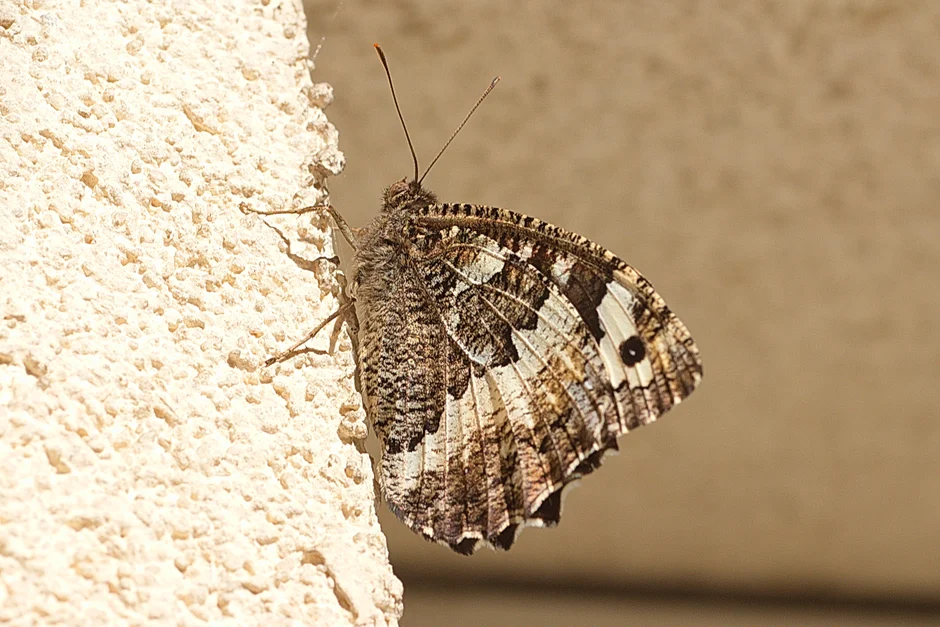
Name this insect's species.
Brintesia circe
